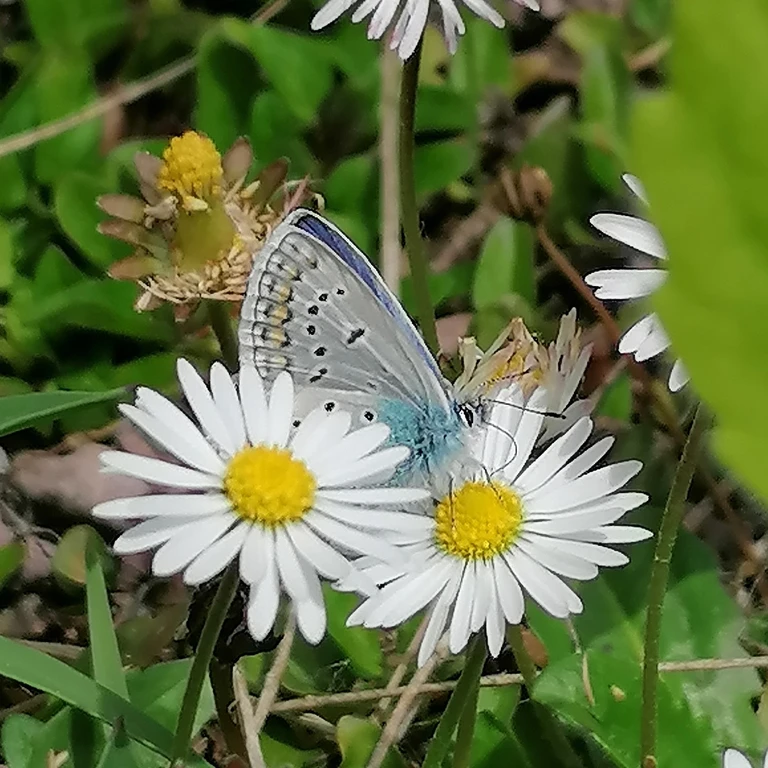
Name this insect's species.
Polyommatus icarus
